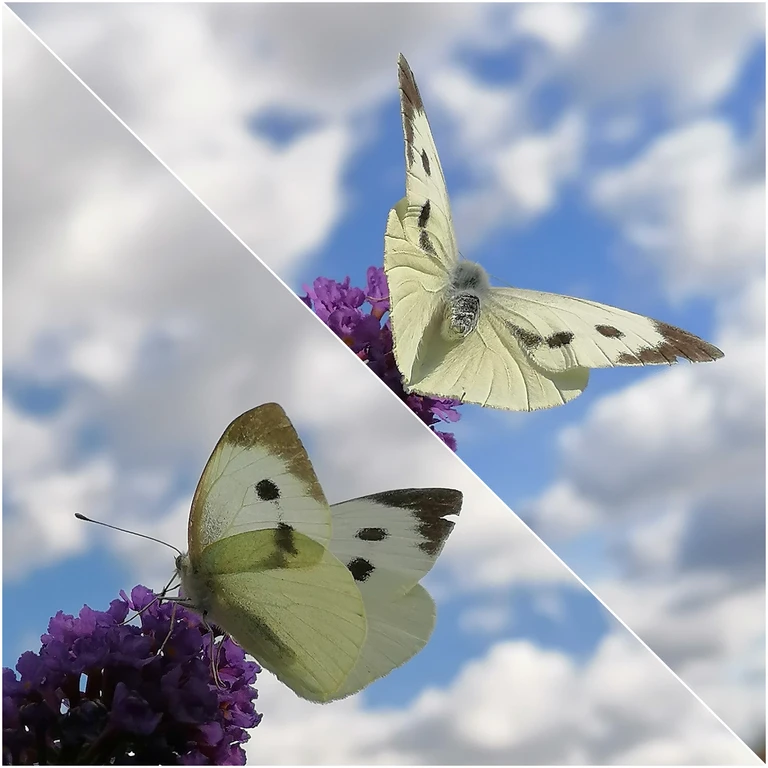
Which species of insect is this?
Pieris brassicae
